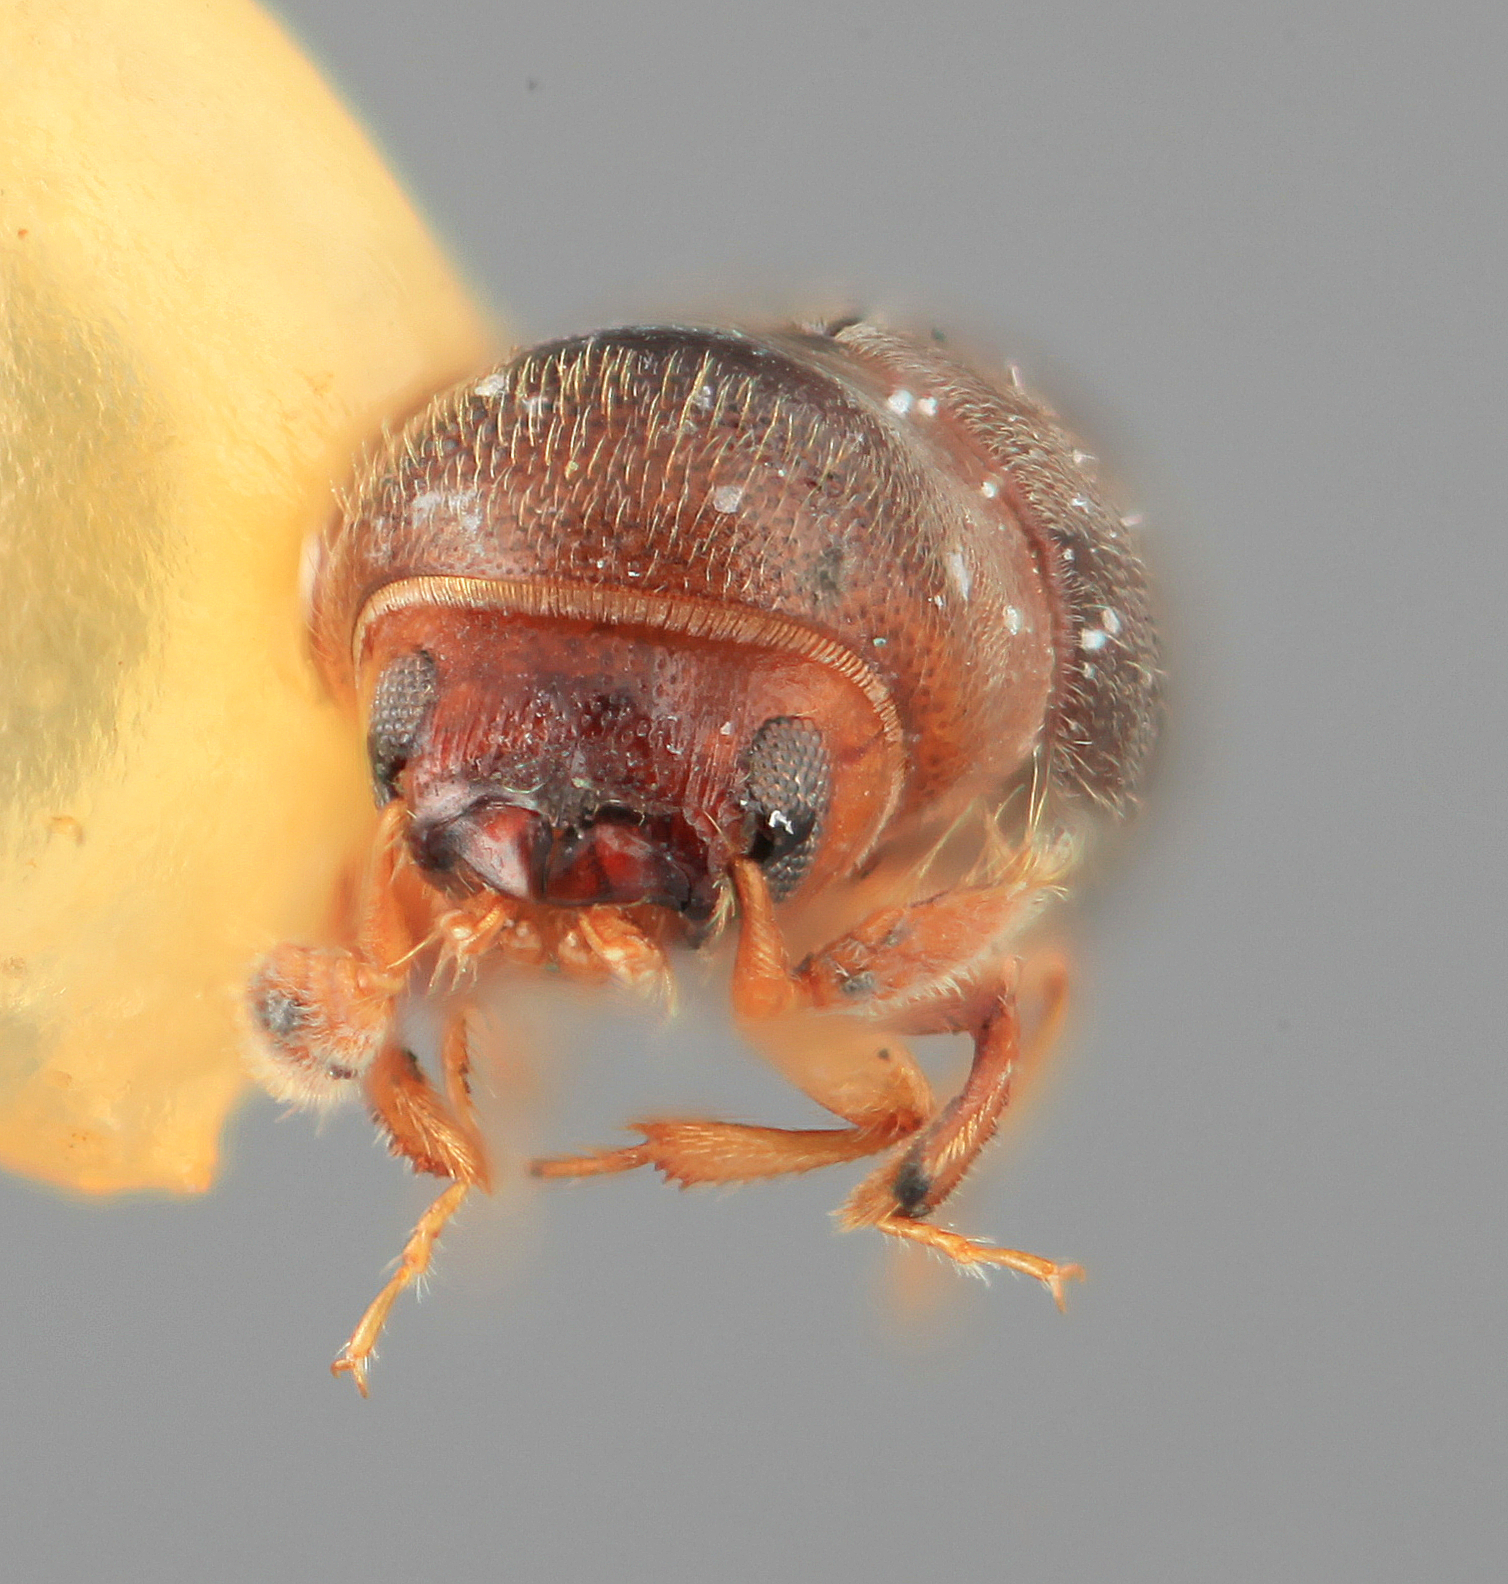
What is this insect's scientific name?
Paracarthylus velutinus
